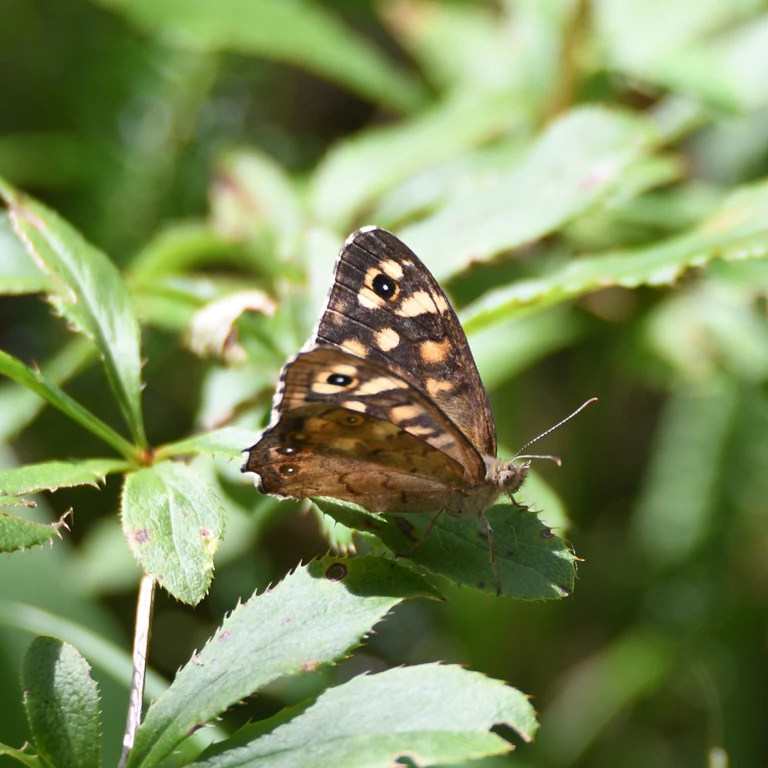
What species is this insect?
Pararge aegeria
